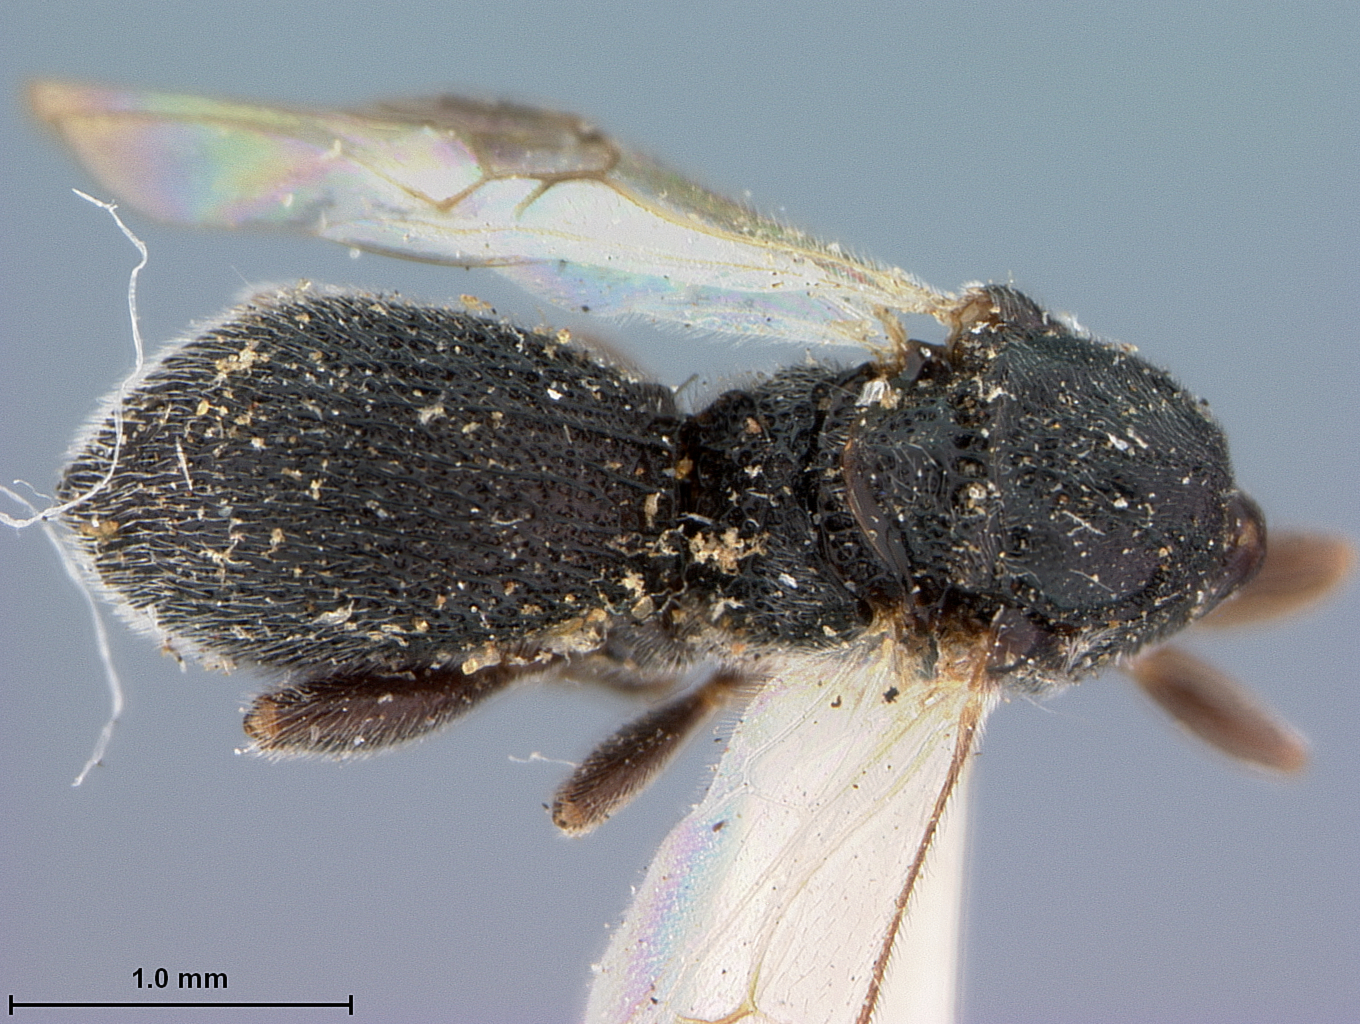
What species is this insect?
Urosigalphus nigripes
